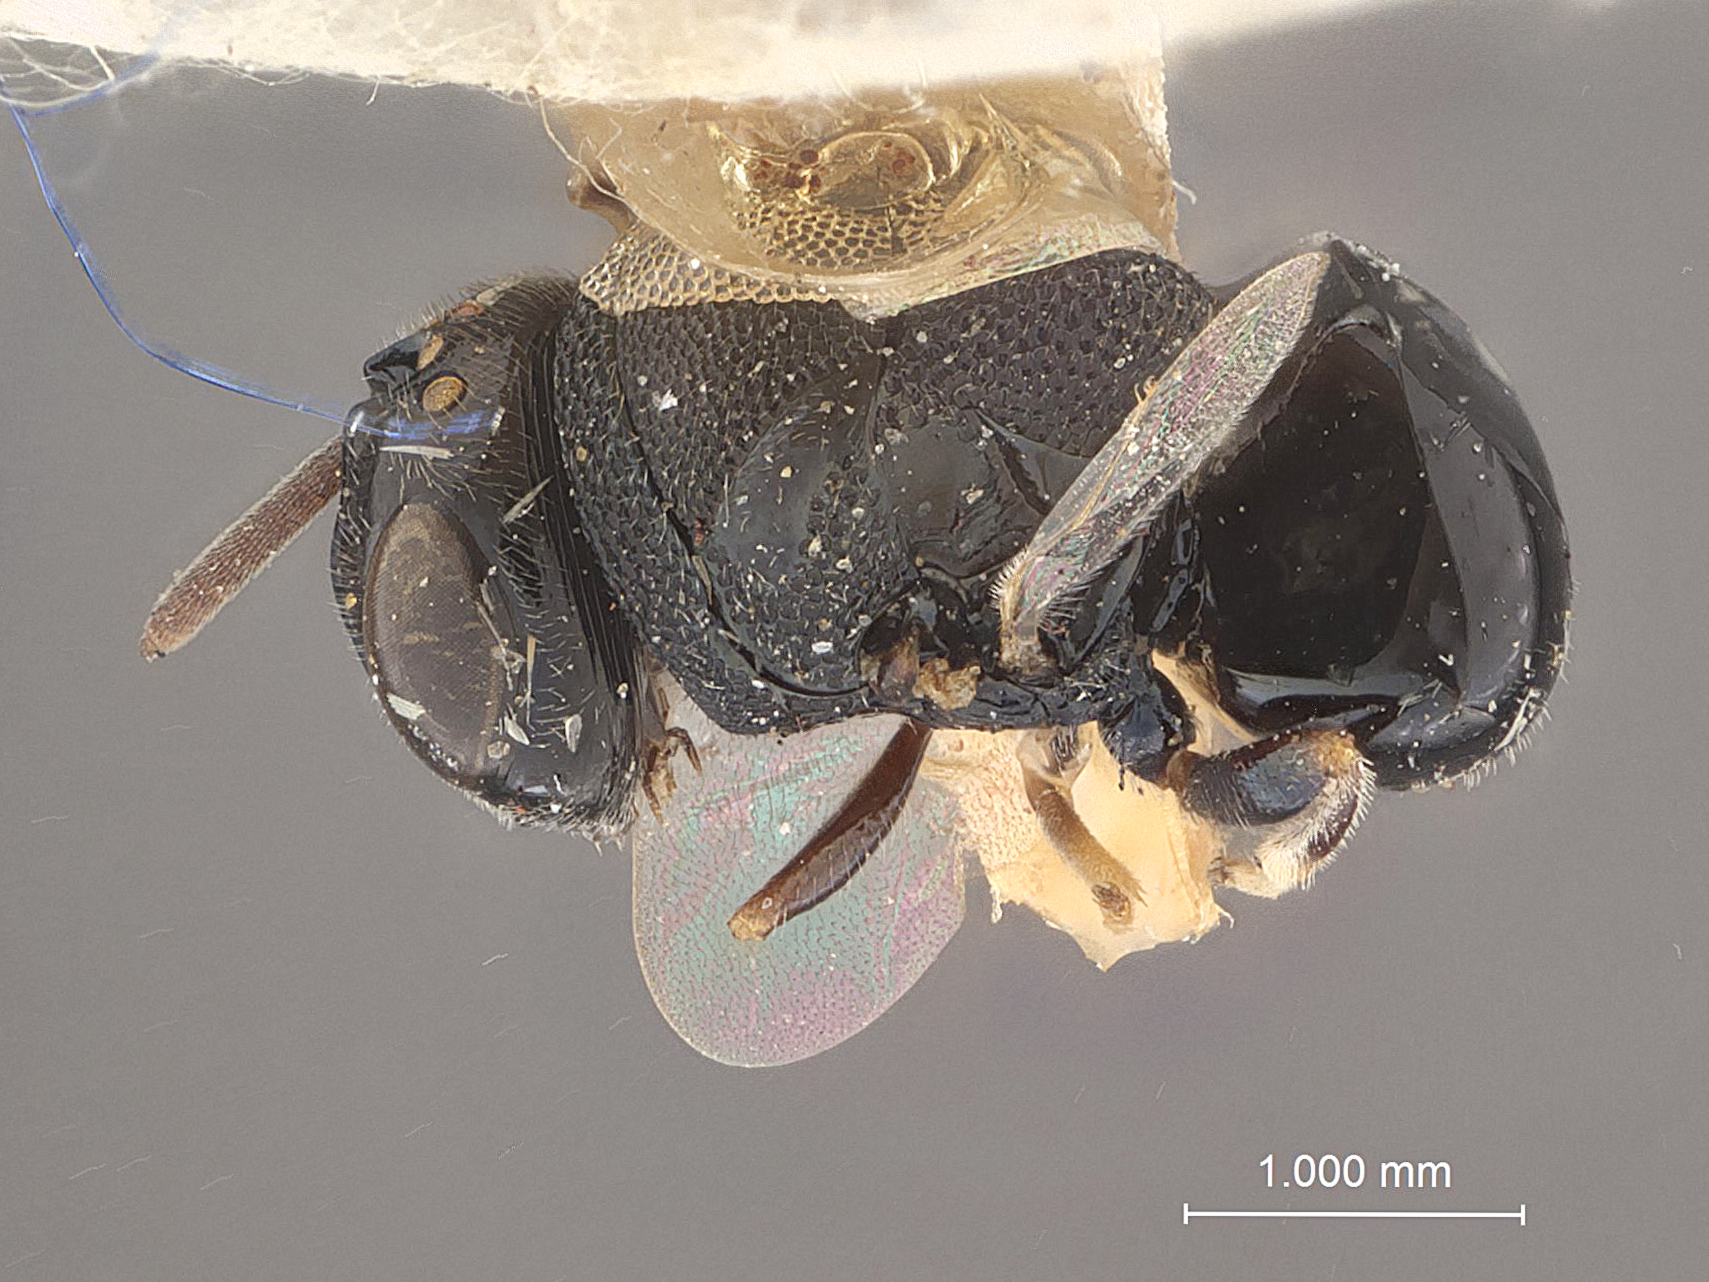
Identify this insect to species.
Perilampus manii (also Perilampus carinifrons)
